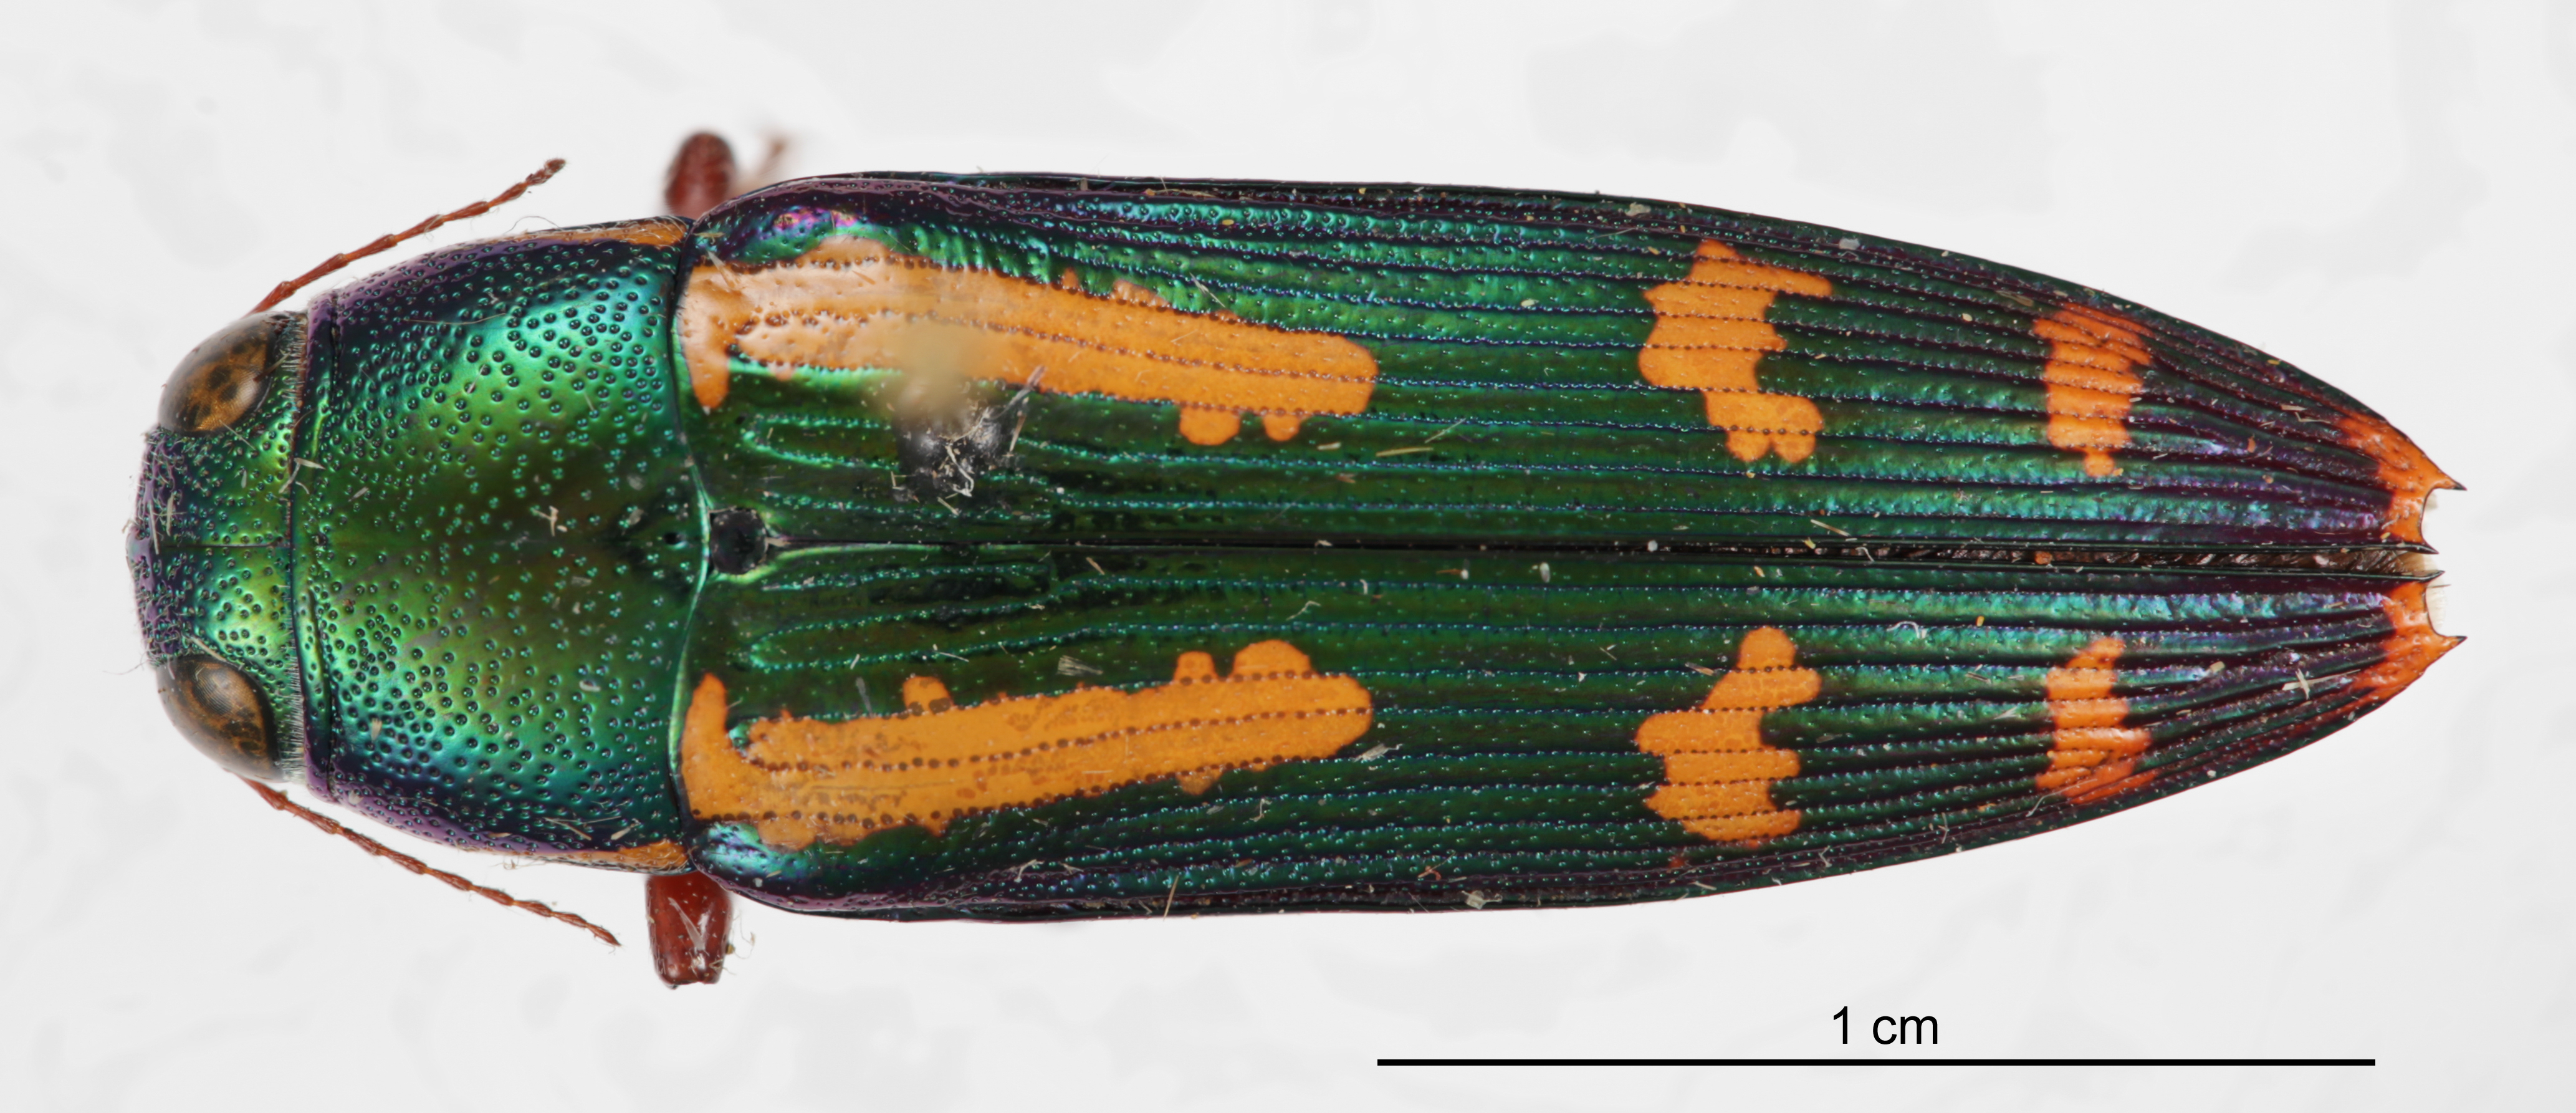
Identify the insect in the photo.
Buprestis rufipes
